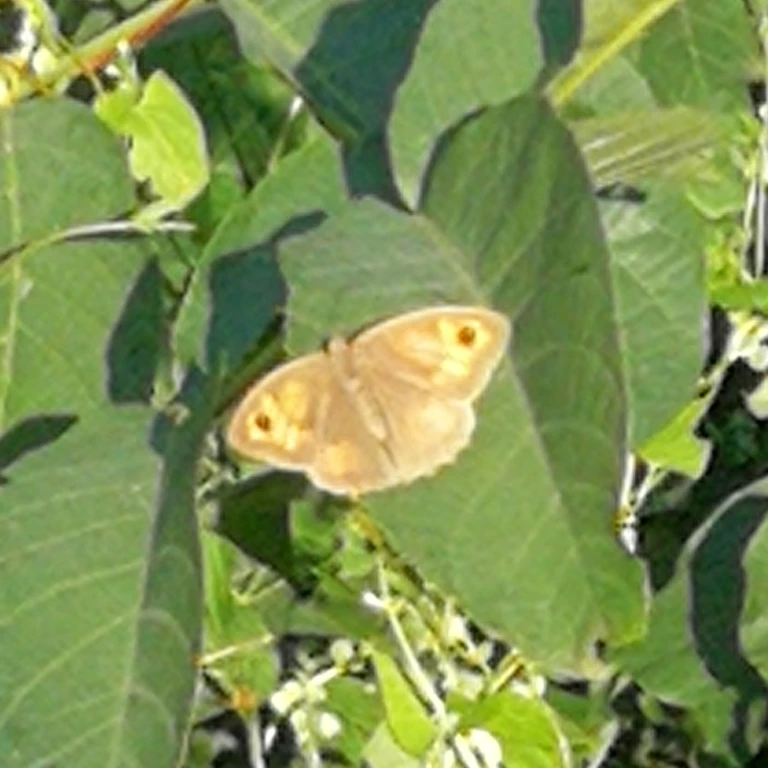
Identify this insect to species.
Maniola jurtina
